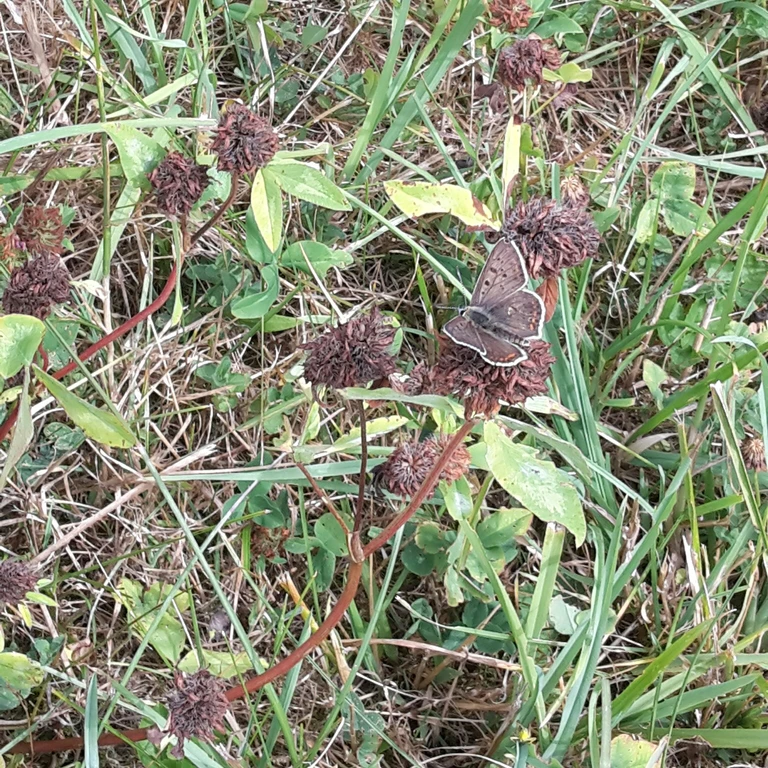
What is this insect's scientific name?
Lycaena tityrus (also Loweia tityrus)
